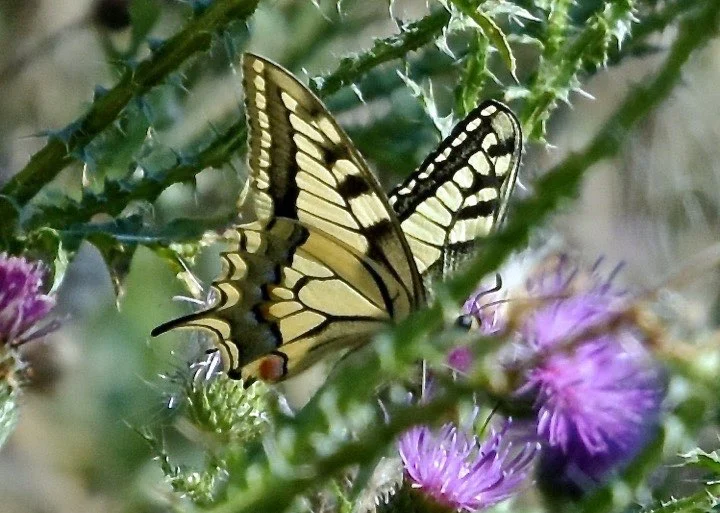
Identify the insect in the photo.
Papilio machaon
